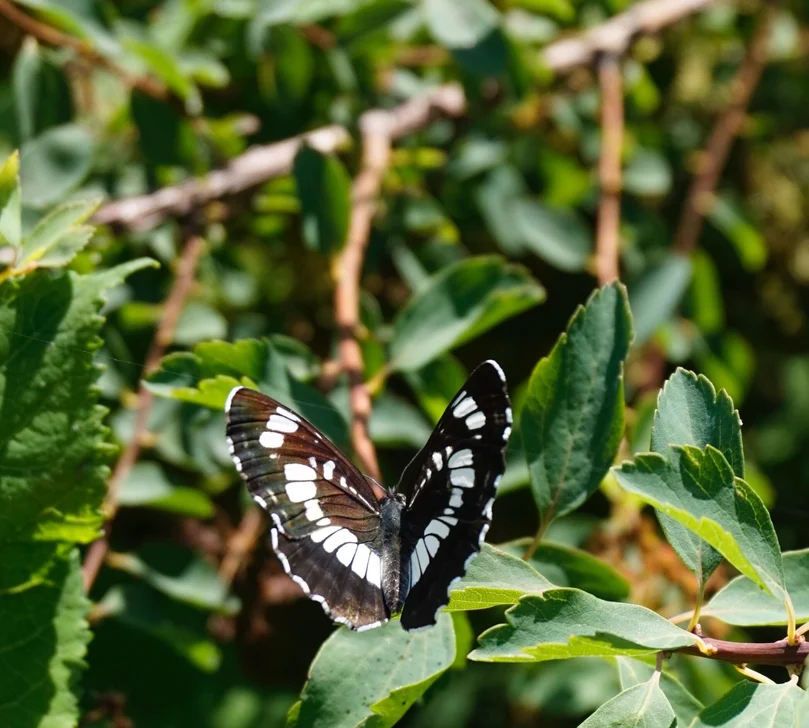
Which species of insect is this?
Neptis rivularis
